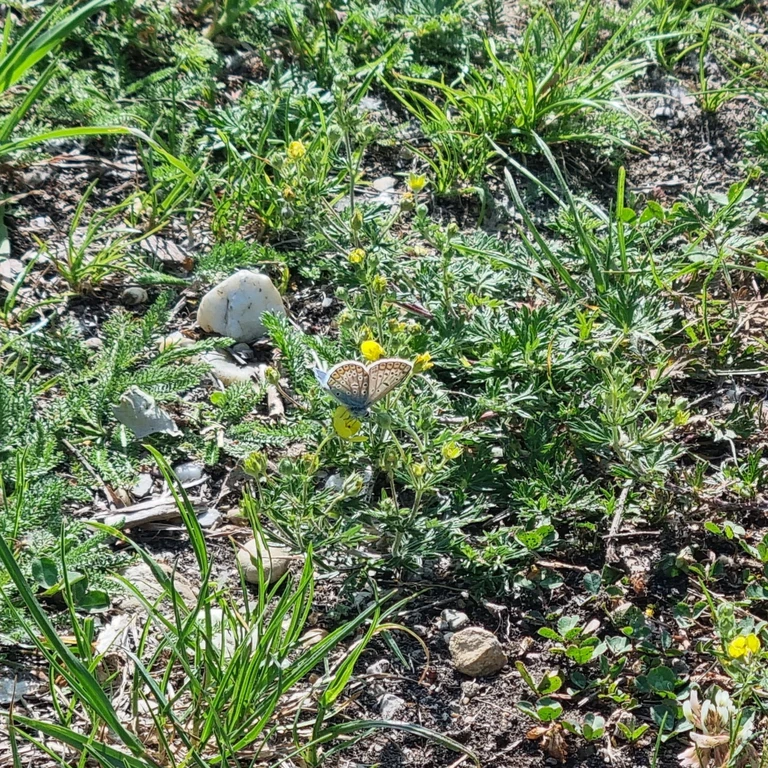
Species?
Polyommatus icarus
